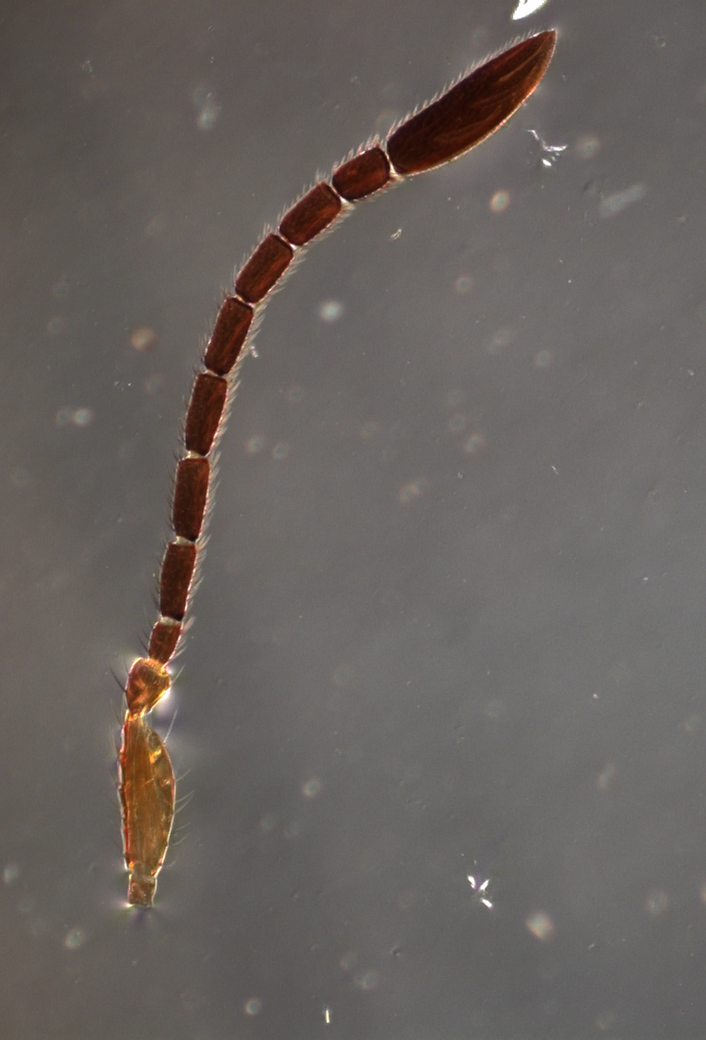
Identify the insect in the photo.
Ooctonus kodaianus
